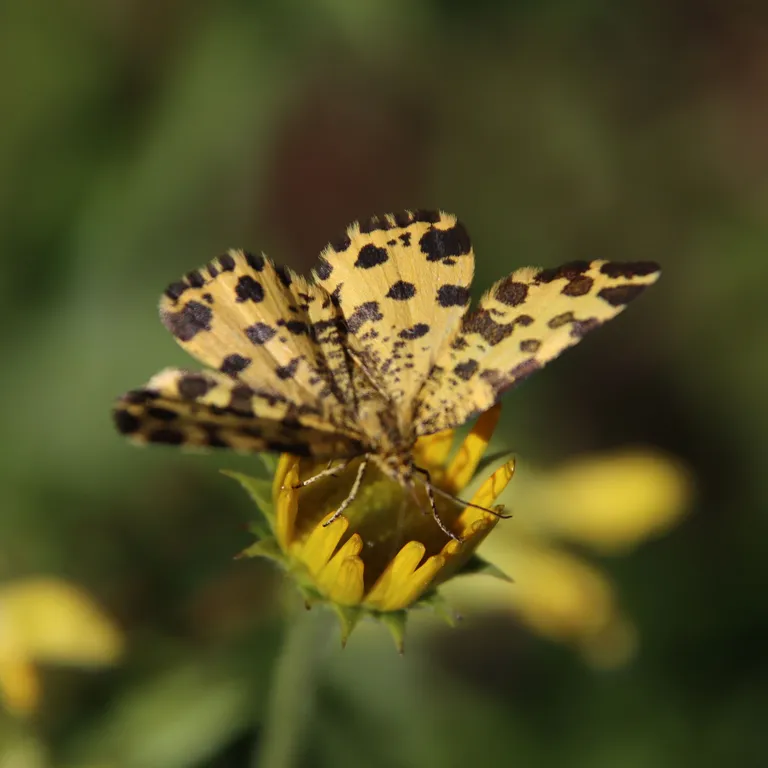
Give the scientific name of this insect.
Pseudopanthera macularia
